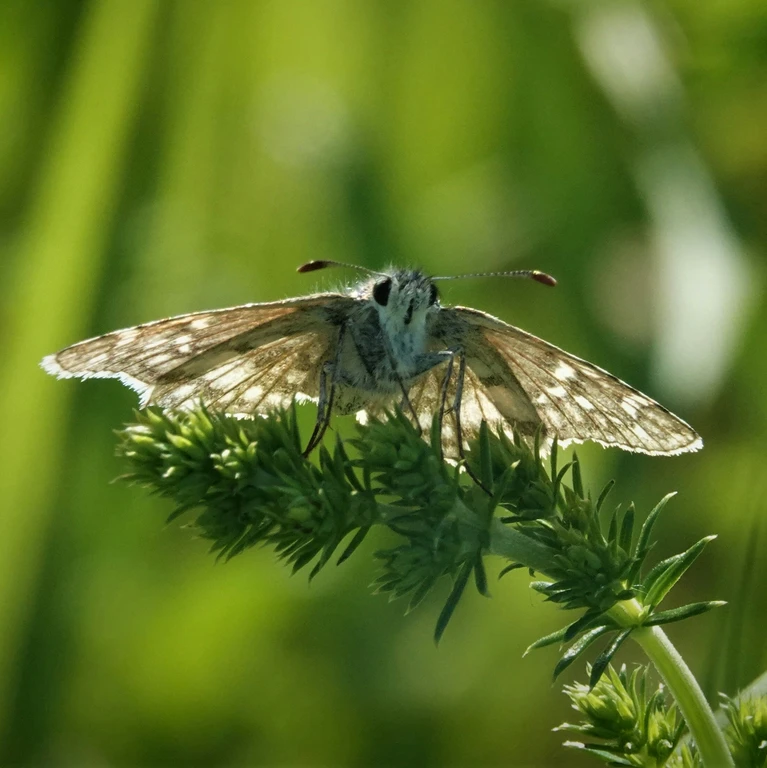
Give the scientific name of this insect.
Pyrgus carthami (also Pyrgus fritillarius)
